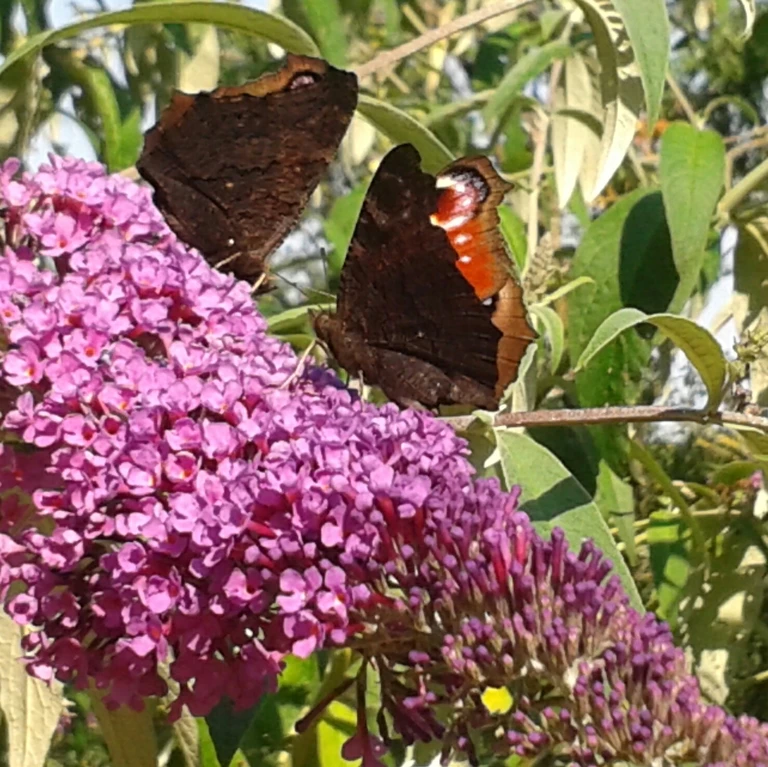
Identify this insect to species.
Aglais io
